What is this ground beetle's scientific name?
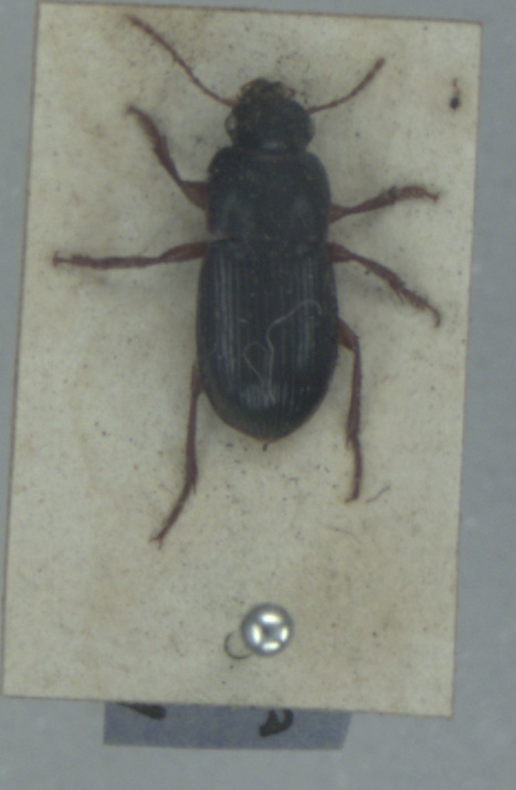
Harpalus latus
